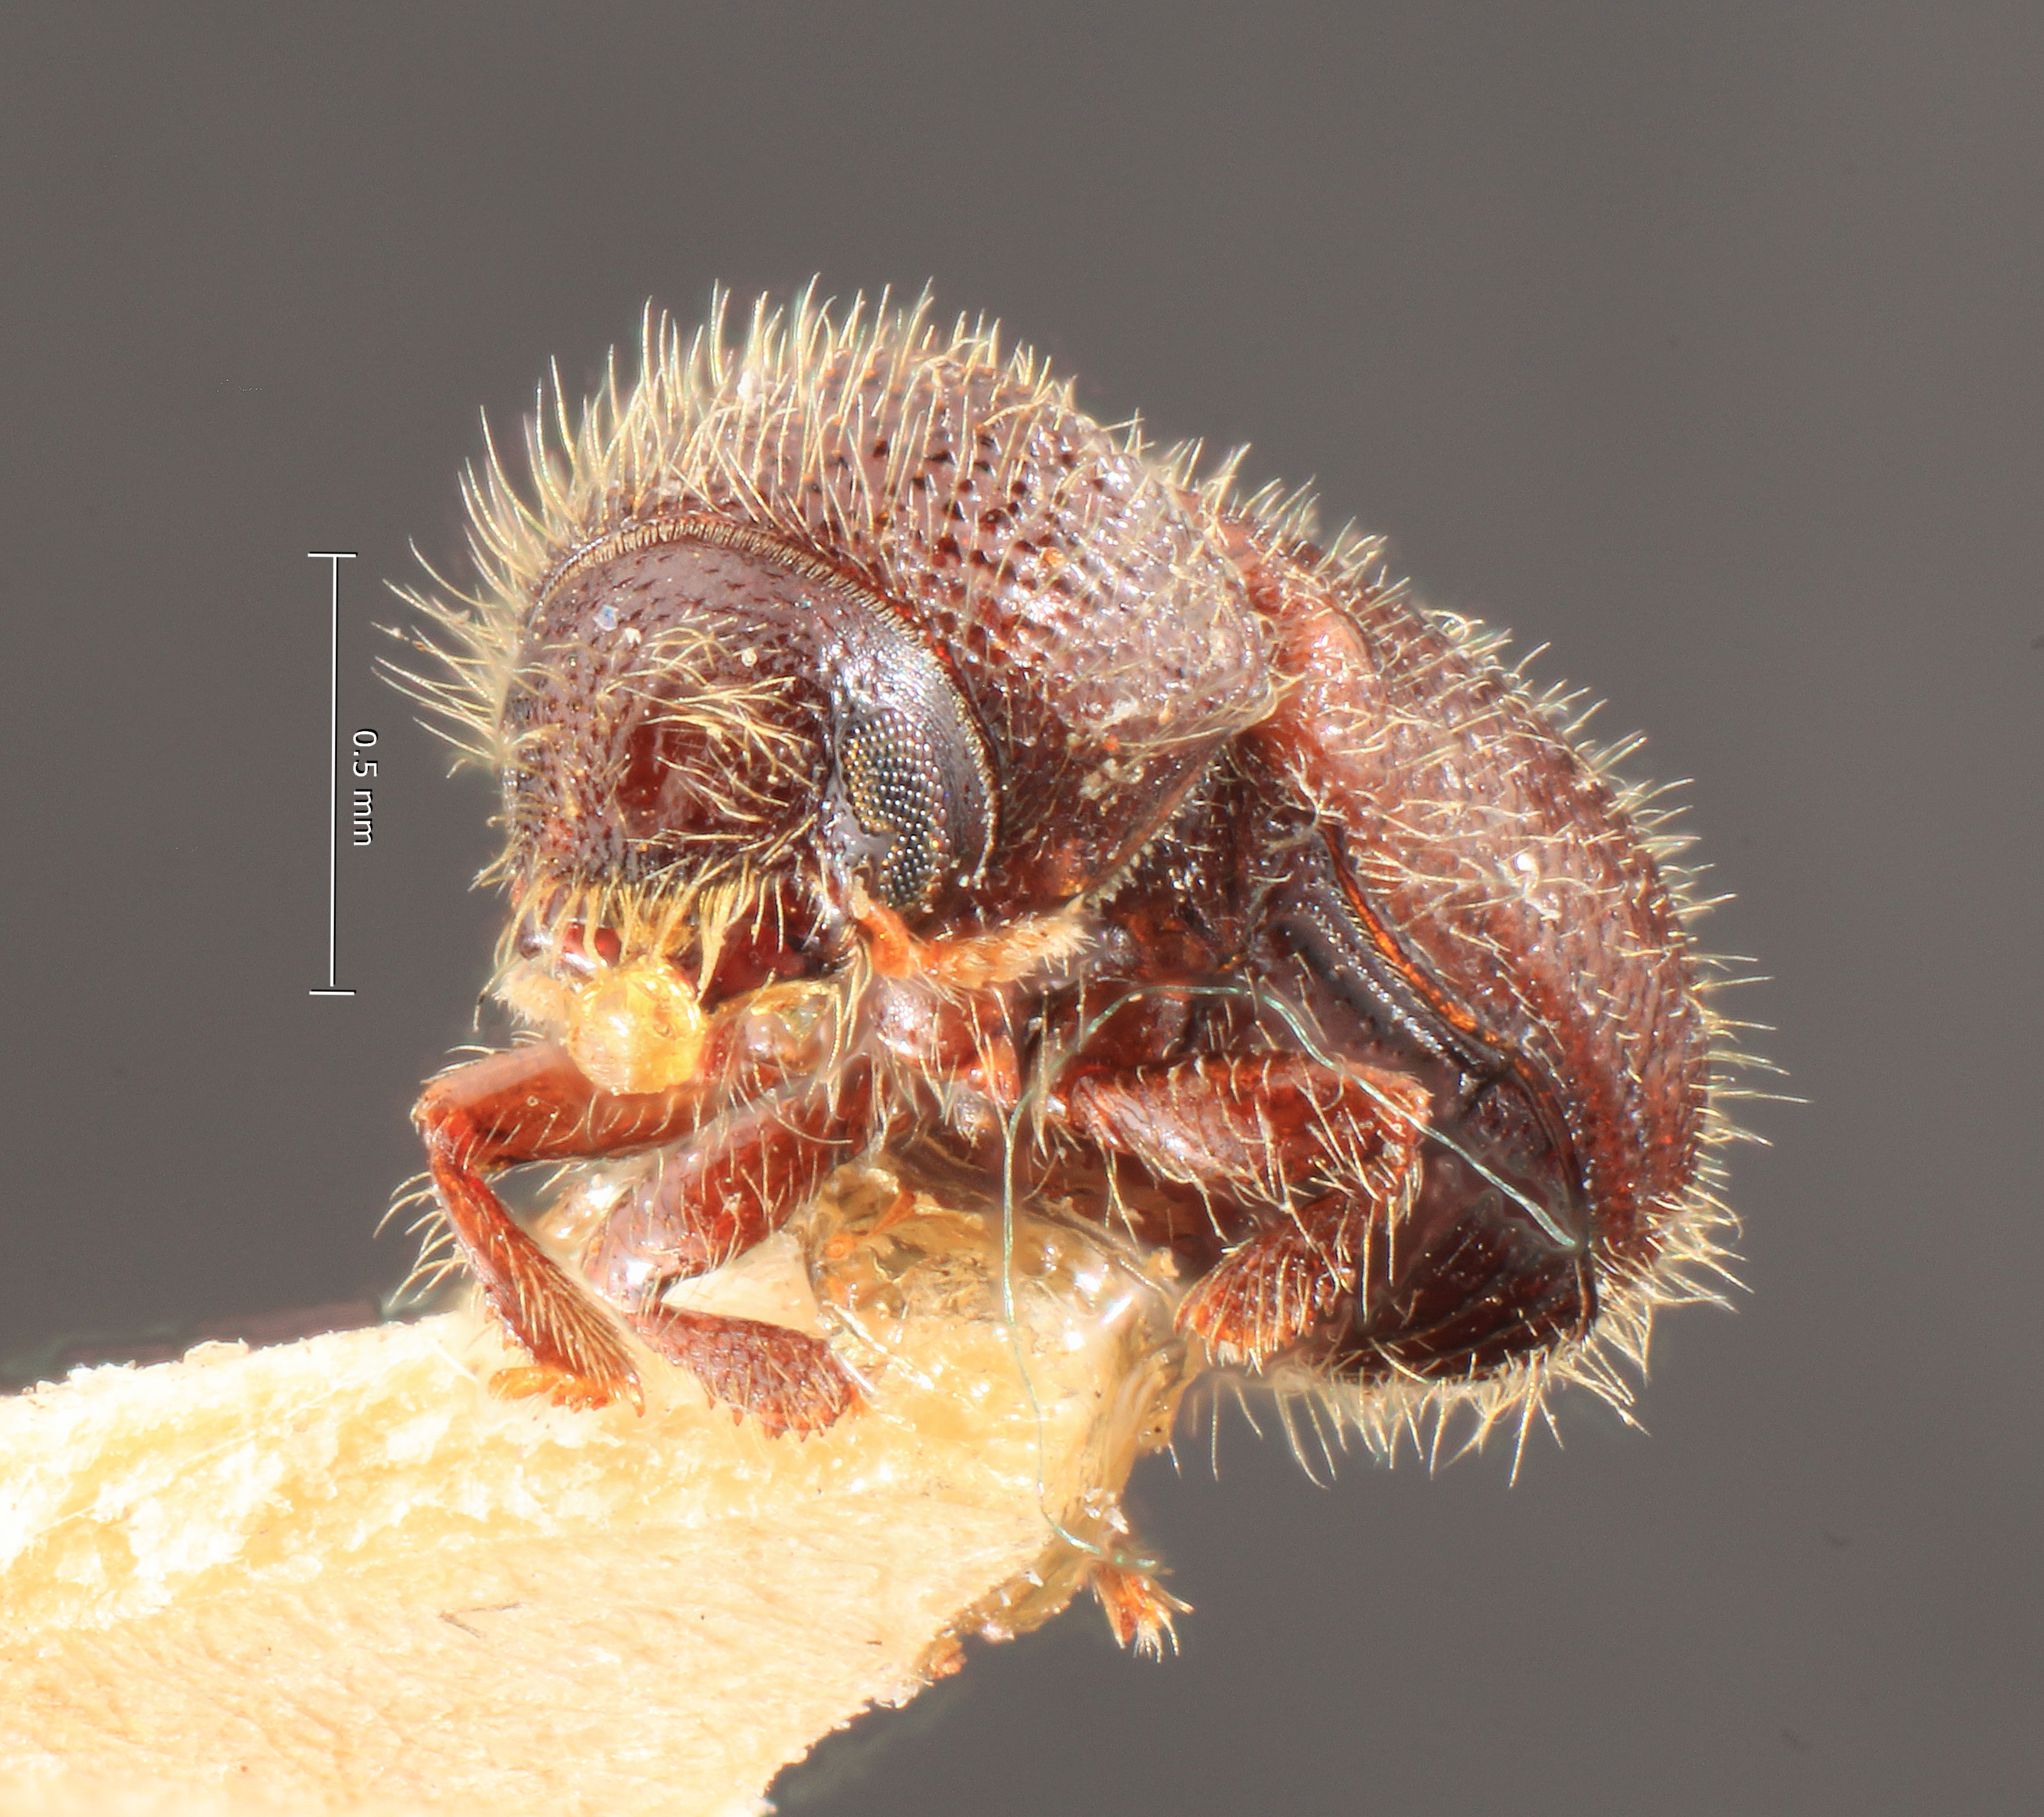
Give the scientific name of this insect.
Dryocoetes picipennis
